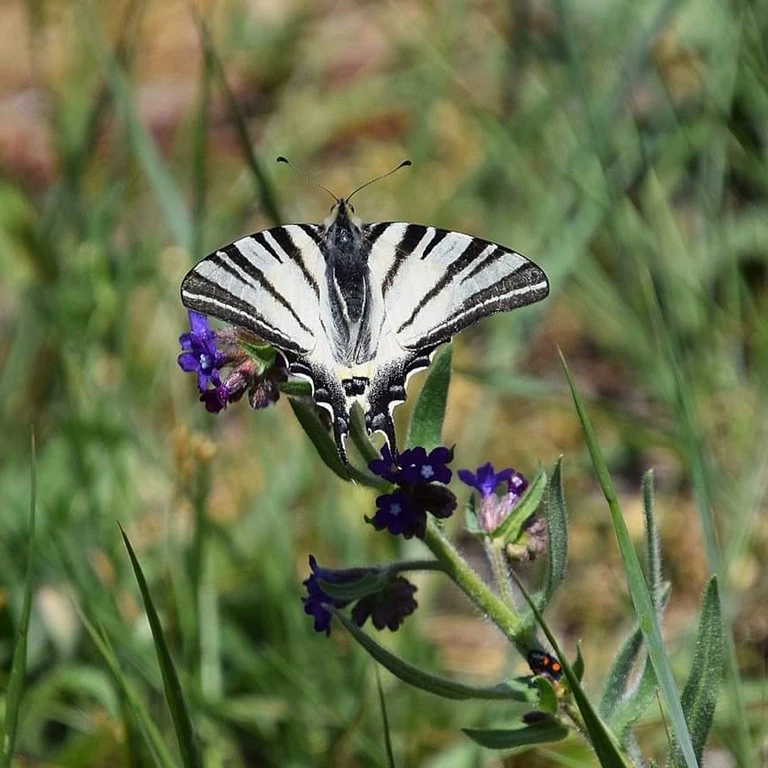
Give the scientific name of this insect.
Iphiclides podalirius
